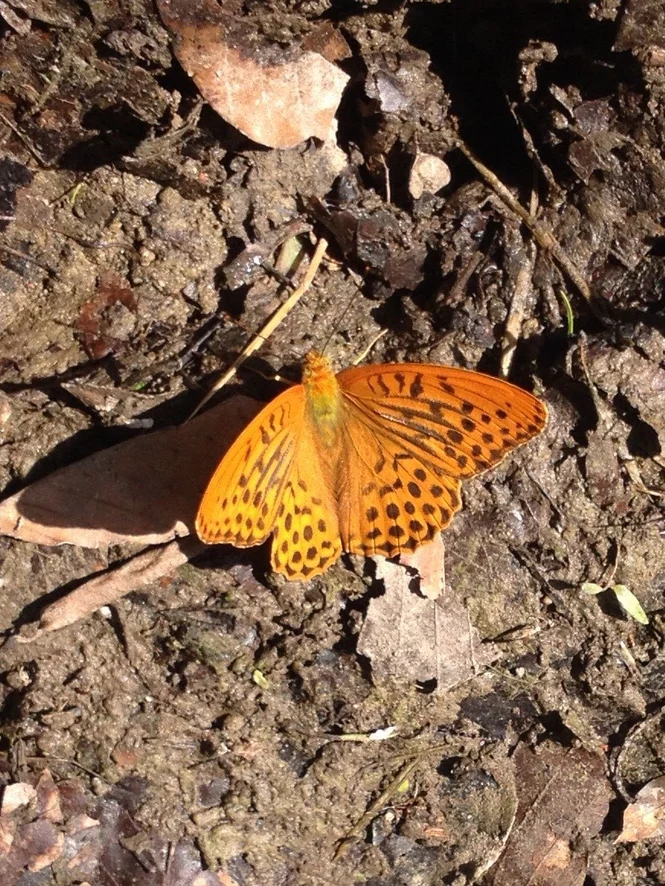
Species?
Argynnis paphia
